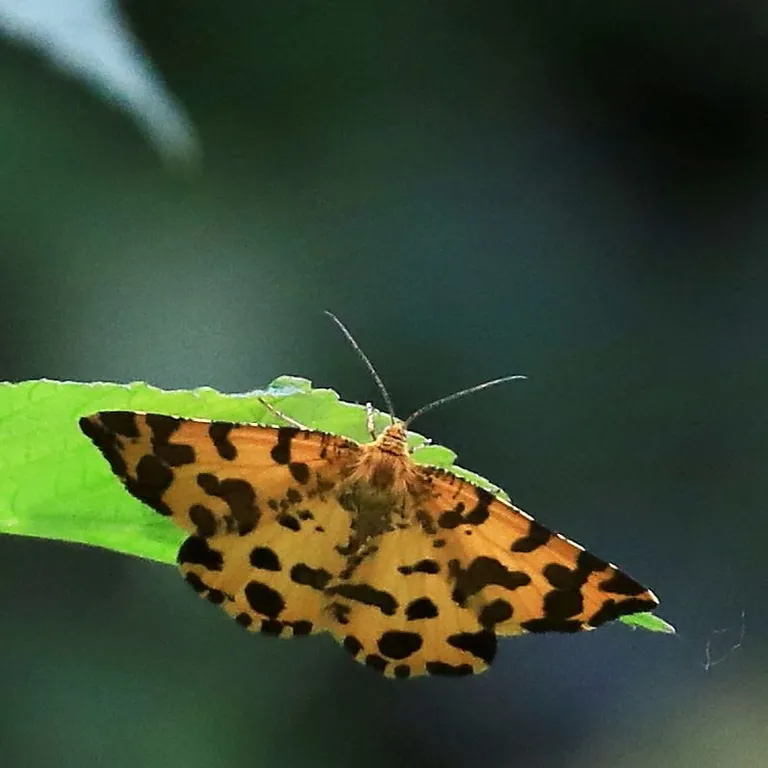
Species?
Pseudopanthera macularia
